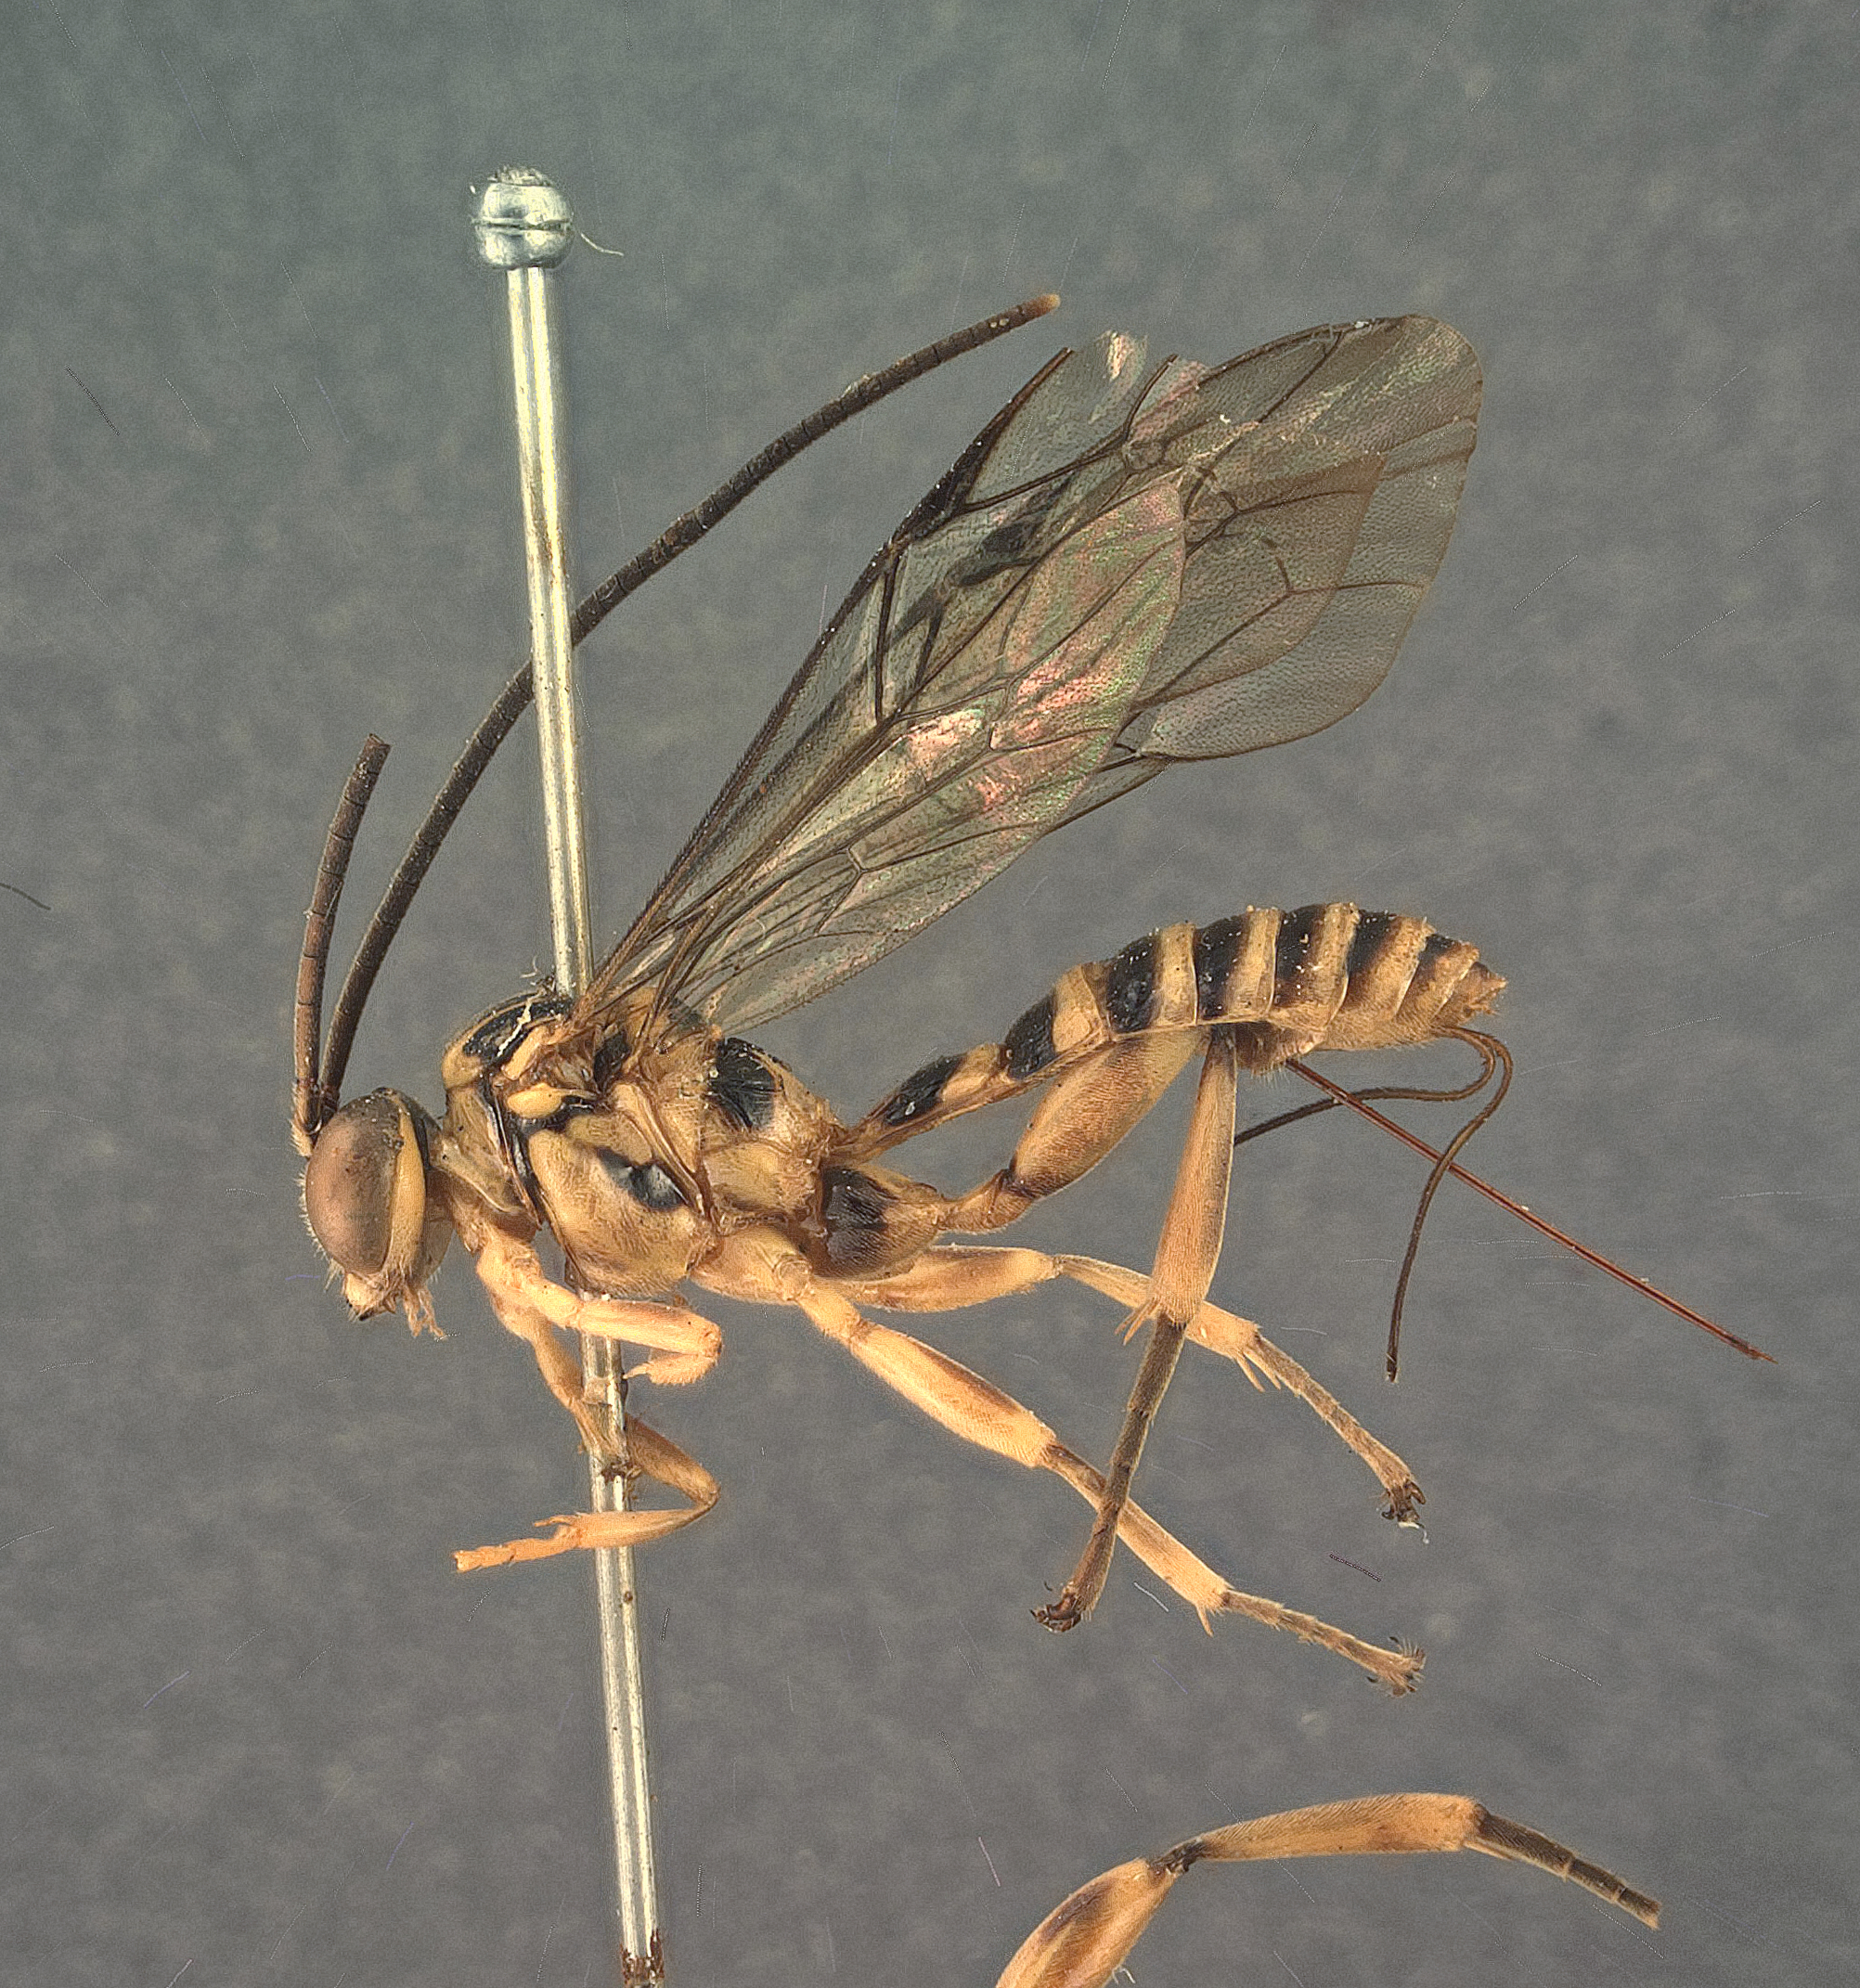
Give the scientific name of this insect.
Theronia nigribalteata
